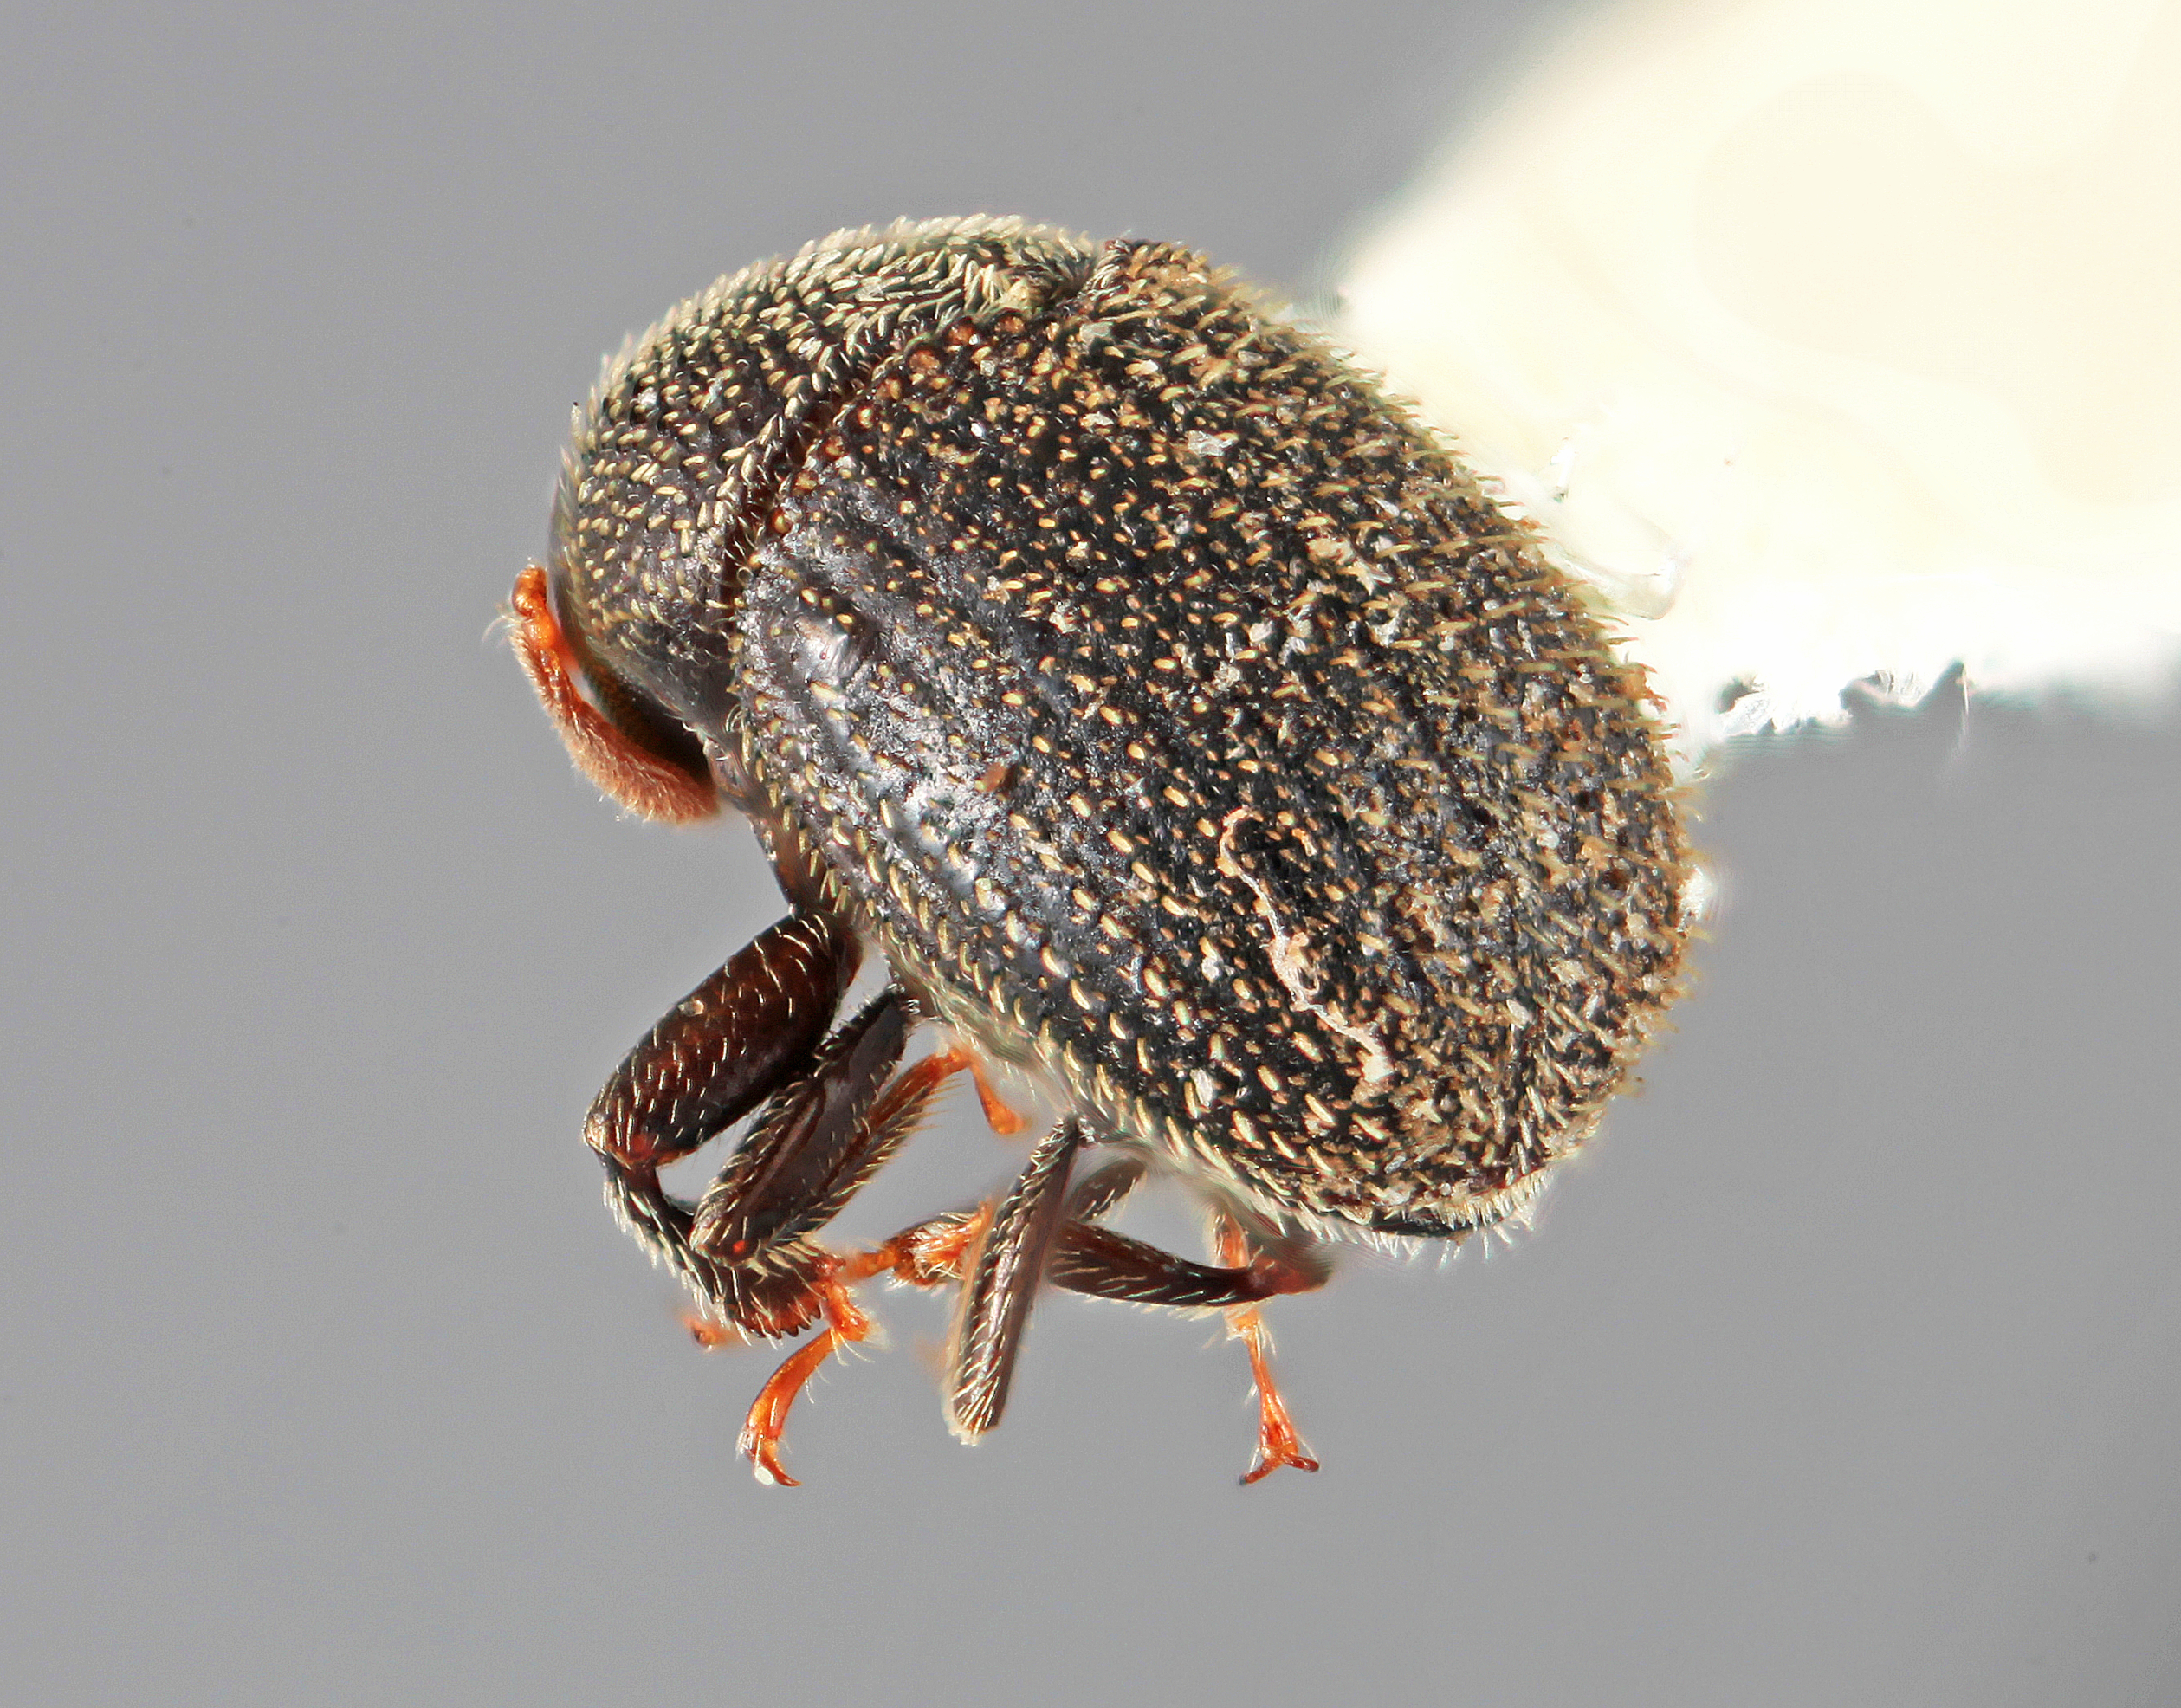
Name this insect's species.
Chramesus atkinsoni
